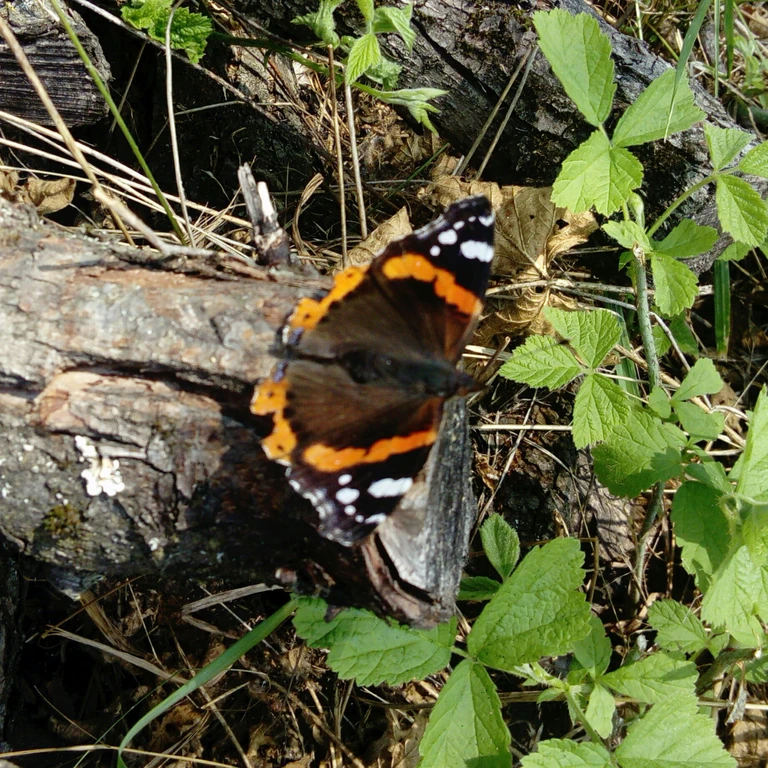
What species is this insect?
Vanessa atalanta
